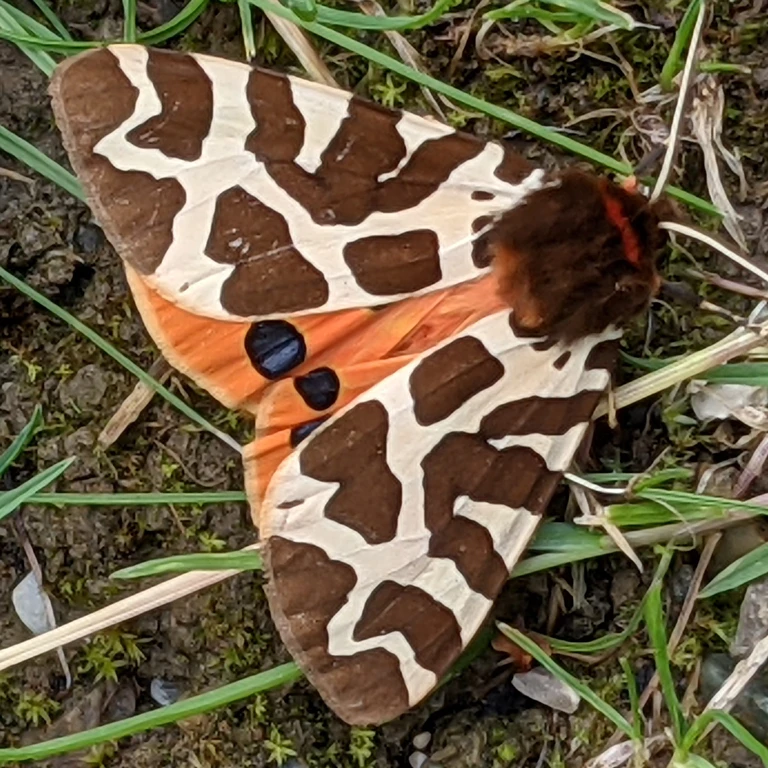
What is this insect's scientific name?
Arctia caja
